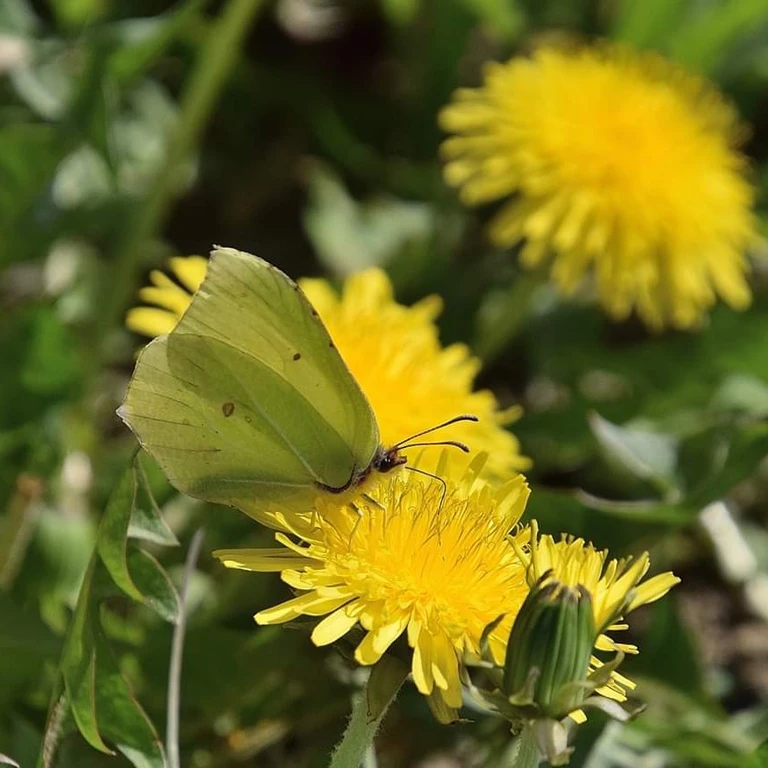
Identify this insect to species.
Gonepteryx rhamni
